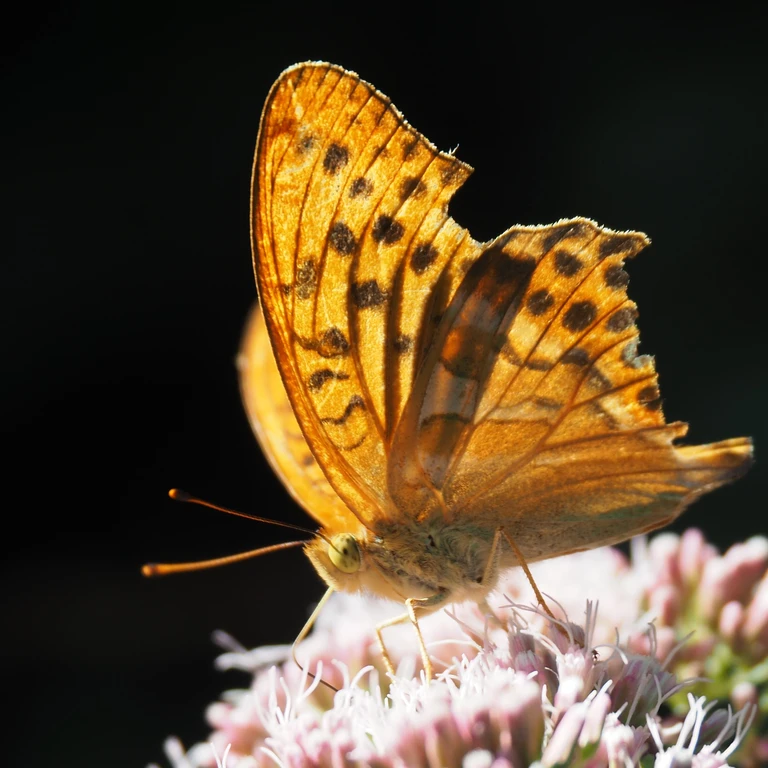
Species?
Argynnis paphia
